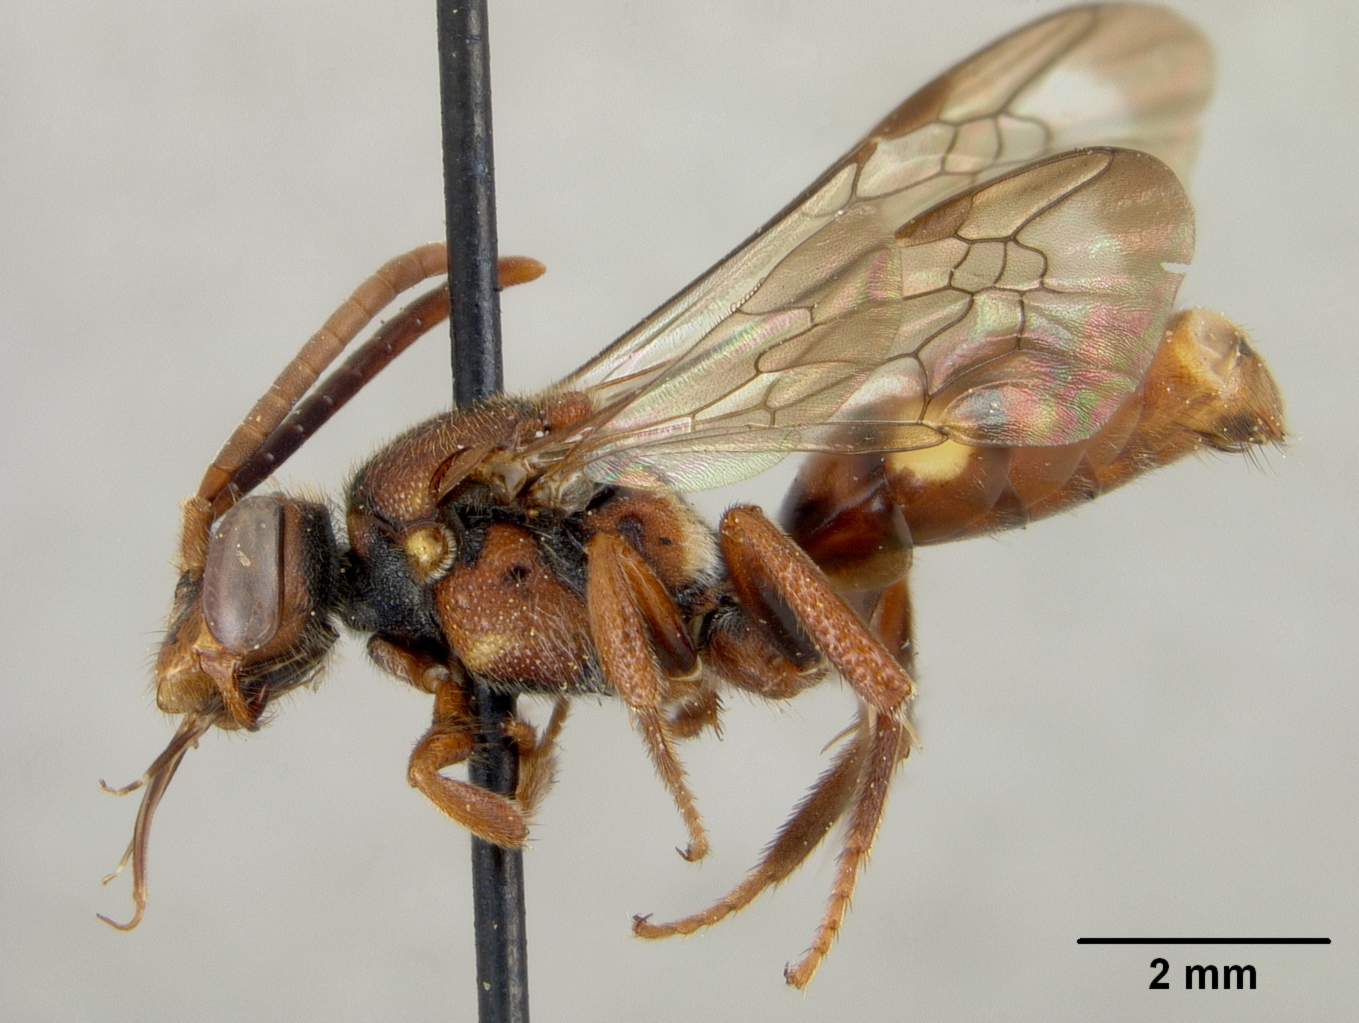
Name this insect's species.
Nomada media
